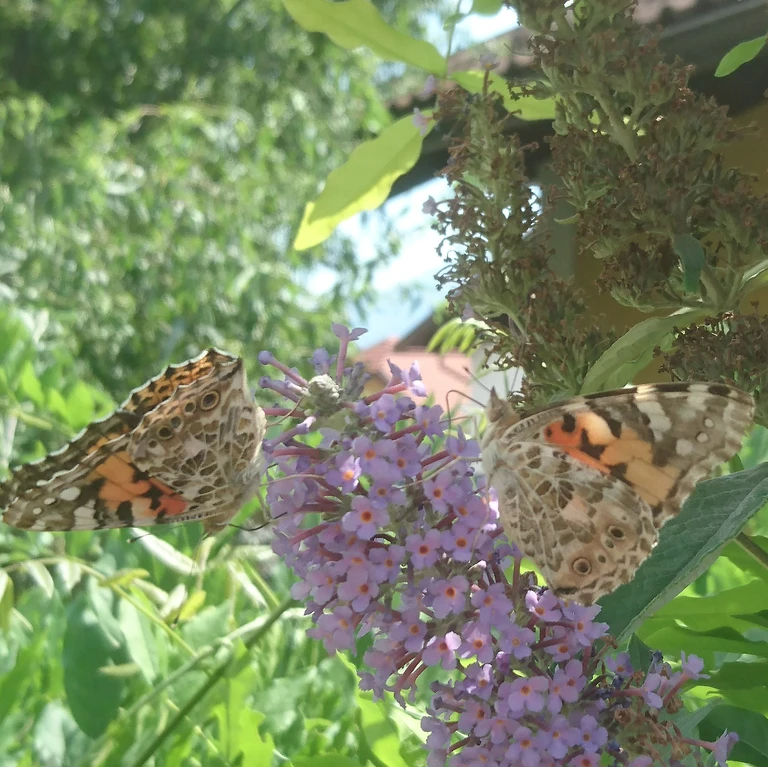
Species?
Vanessa cardui
